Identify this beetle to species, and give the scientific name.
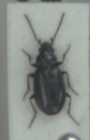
Bembidion aeneum
